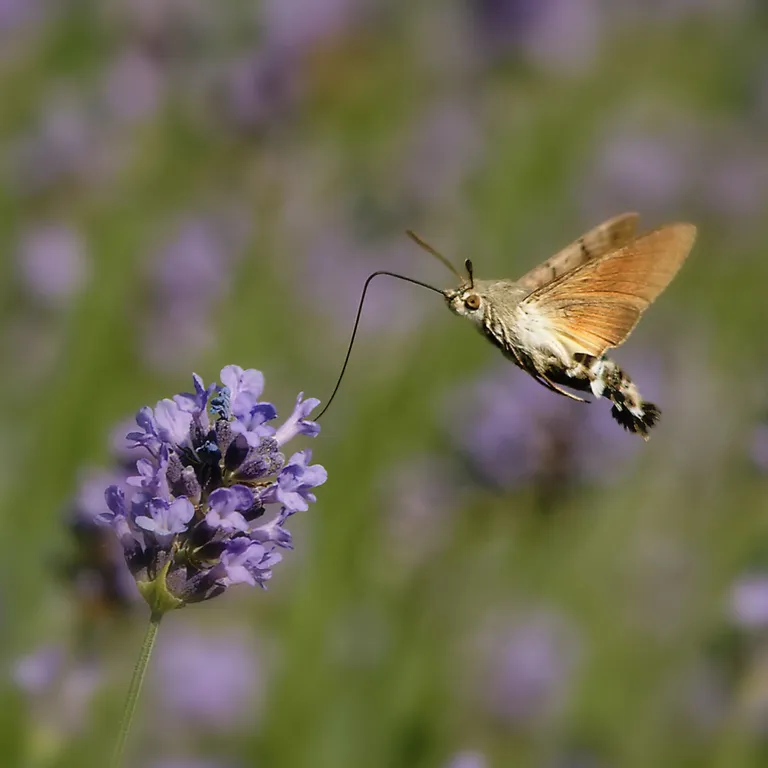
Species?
Macroglossum stellatarum
